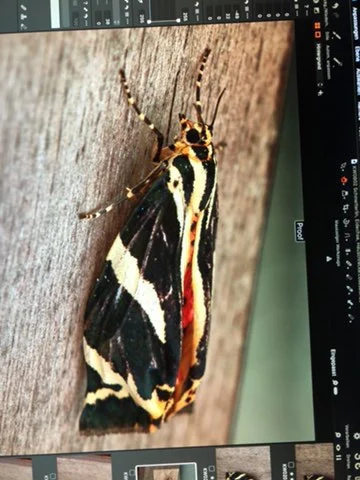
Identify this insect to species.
Euplagia quadripunctaria
